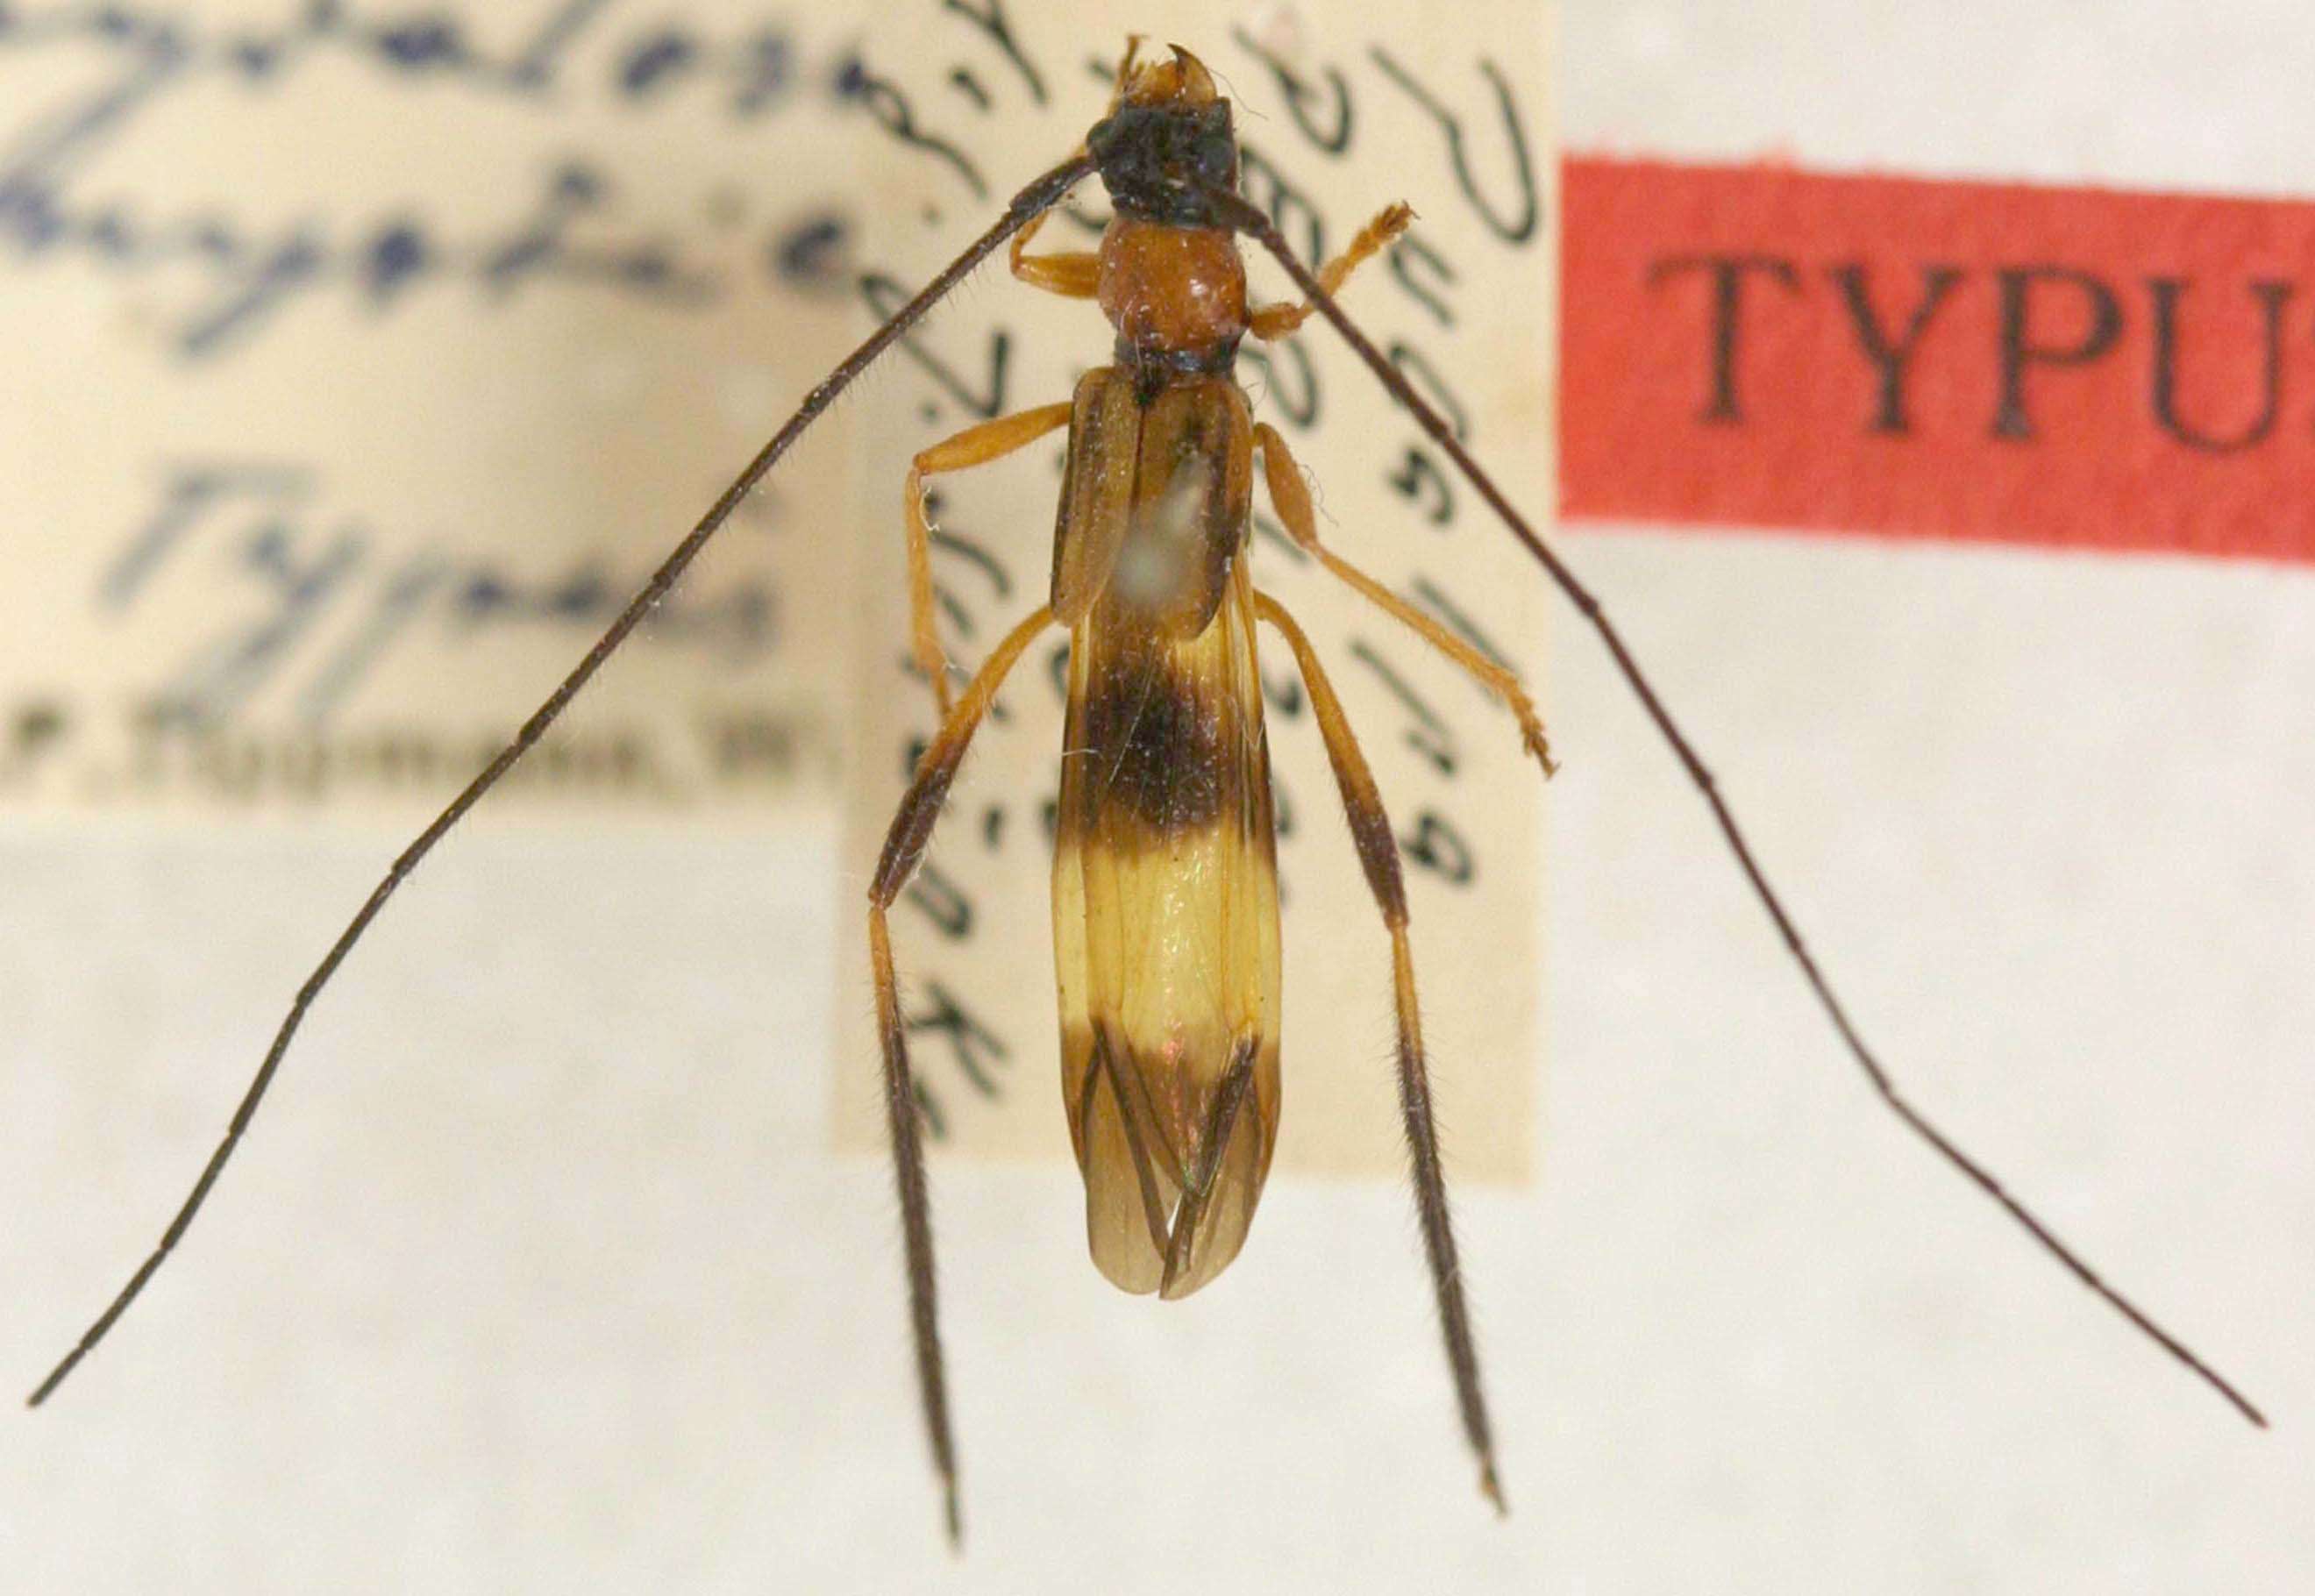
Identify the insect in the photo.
Necydalosaurus mysticus
